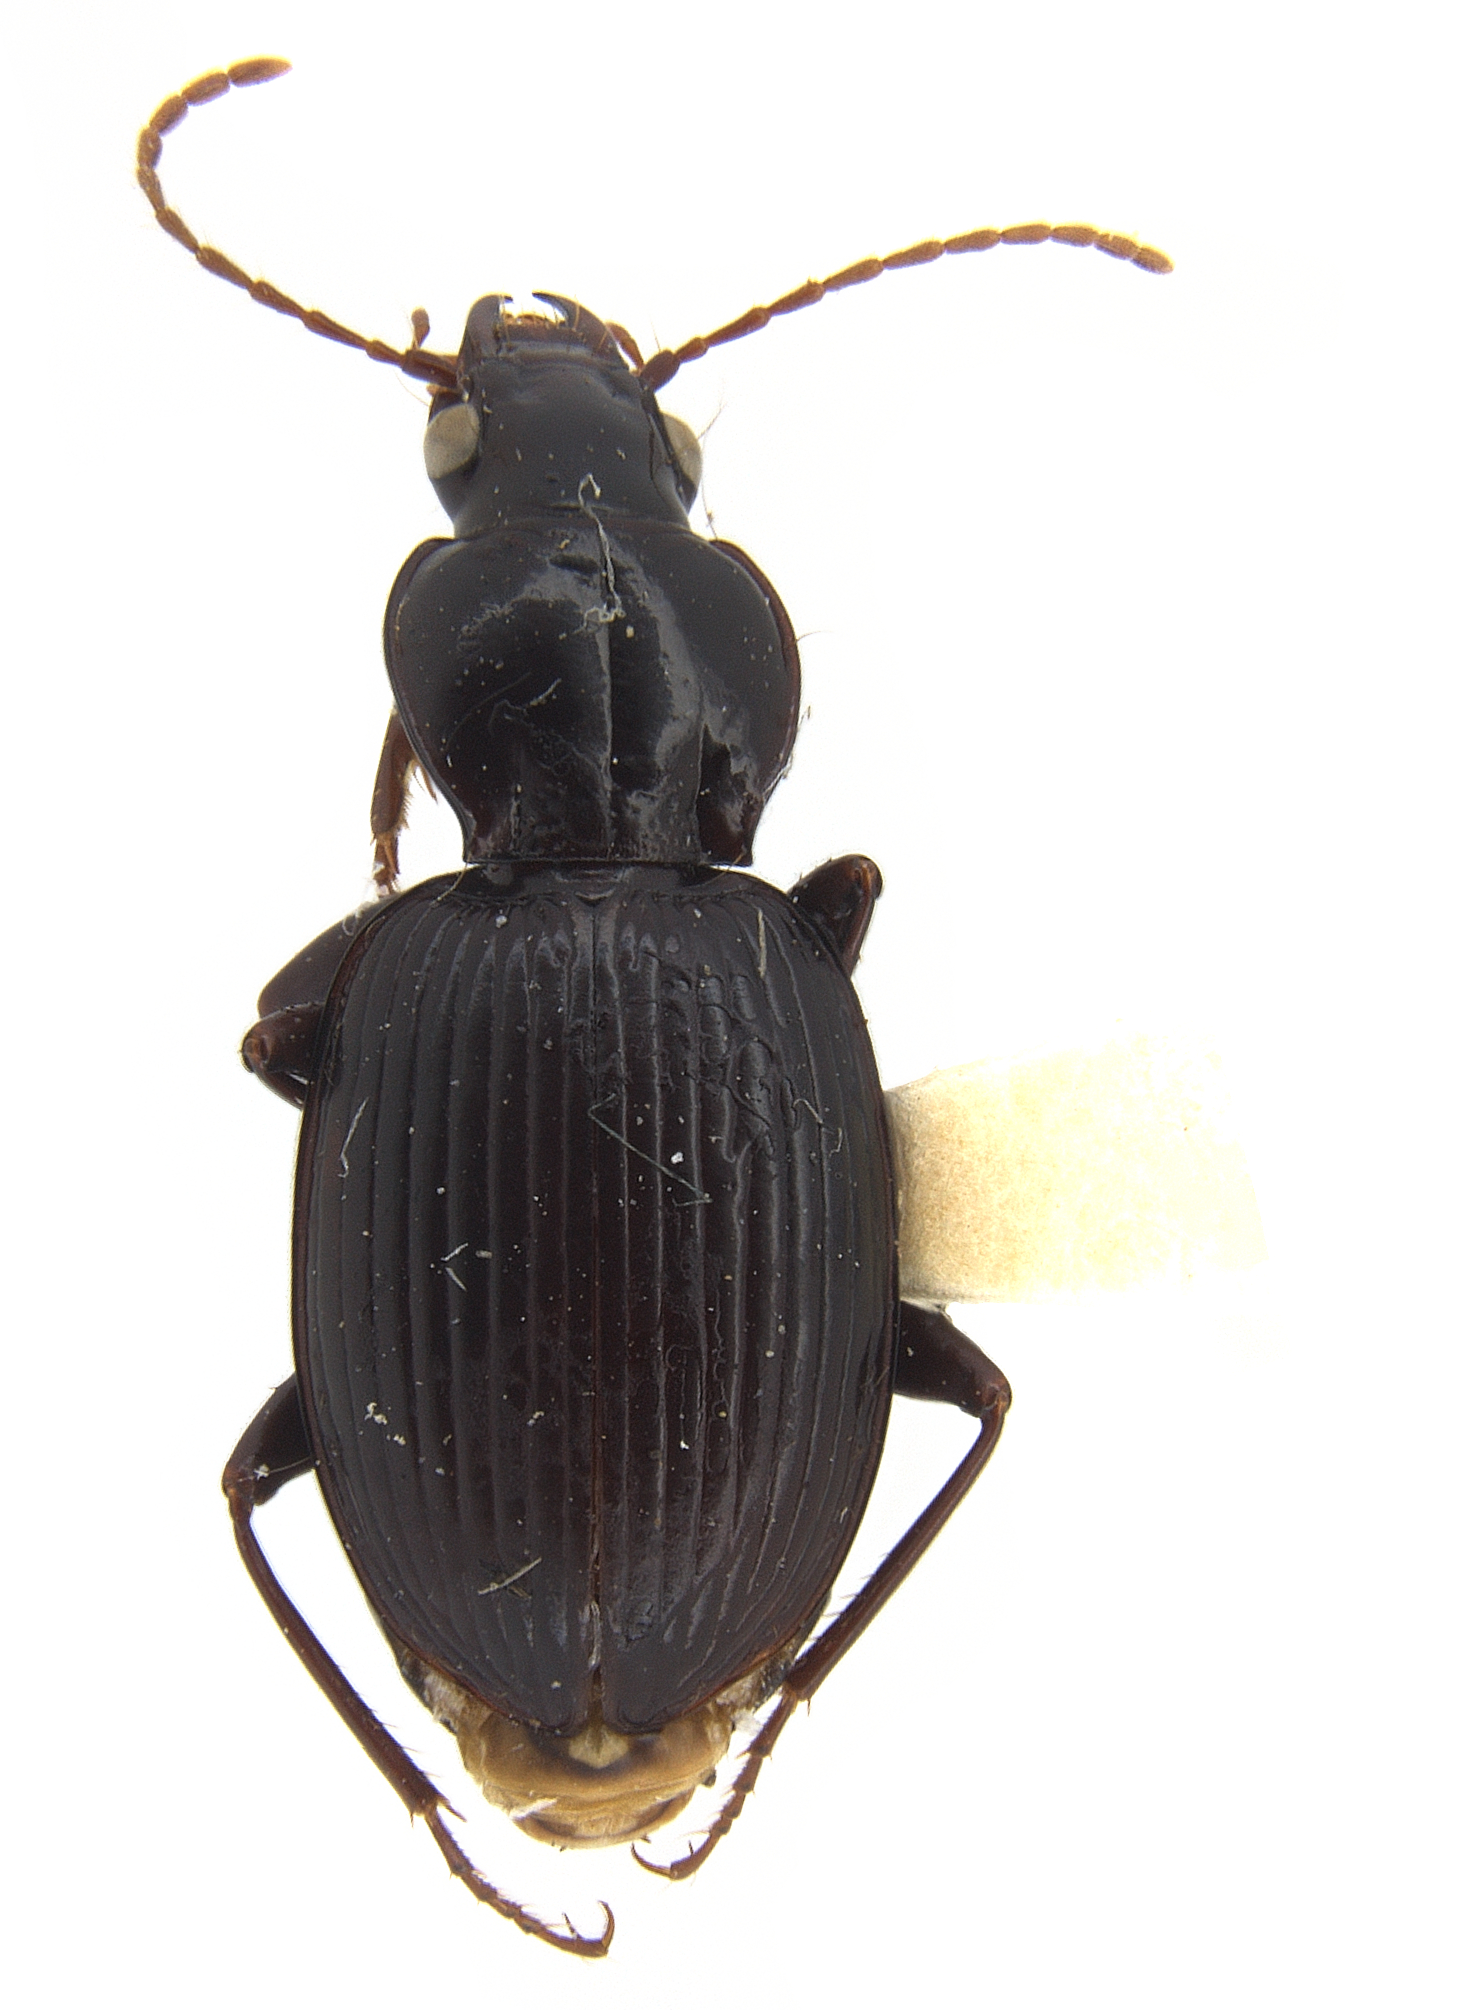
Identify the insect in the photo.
Gastrellarius honestus
